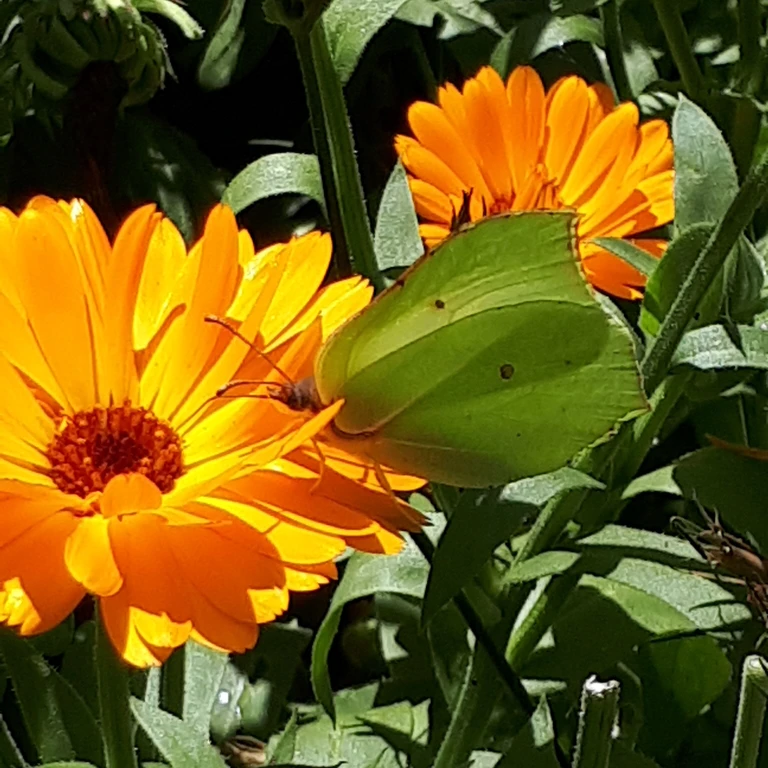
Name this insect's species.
Gonepteryx rhamni
